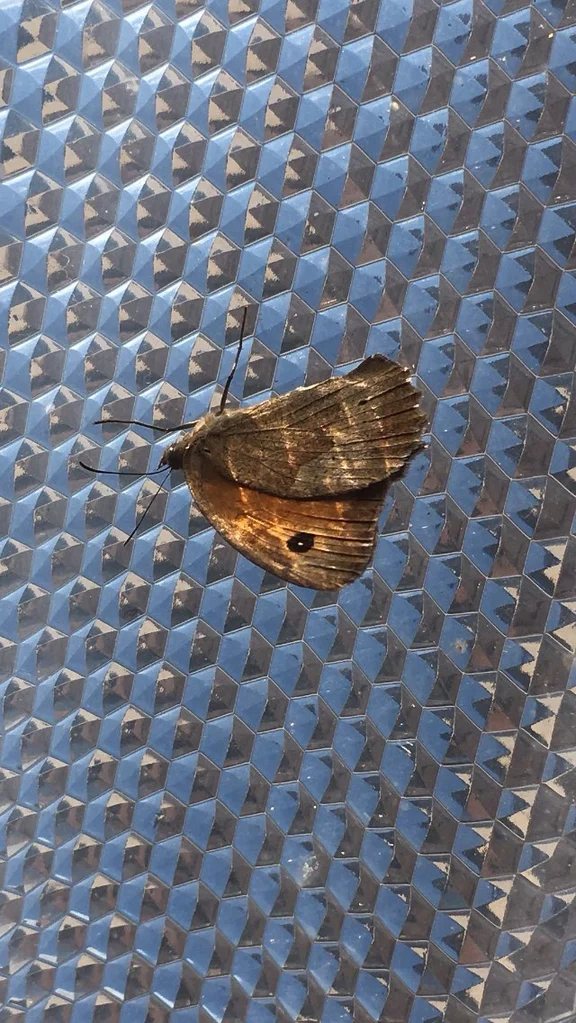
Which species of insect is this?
Maniola jurtina
